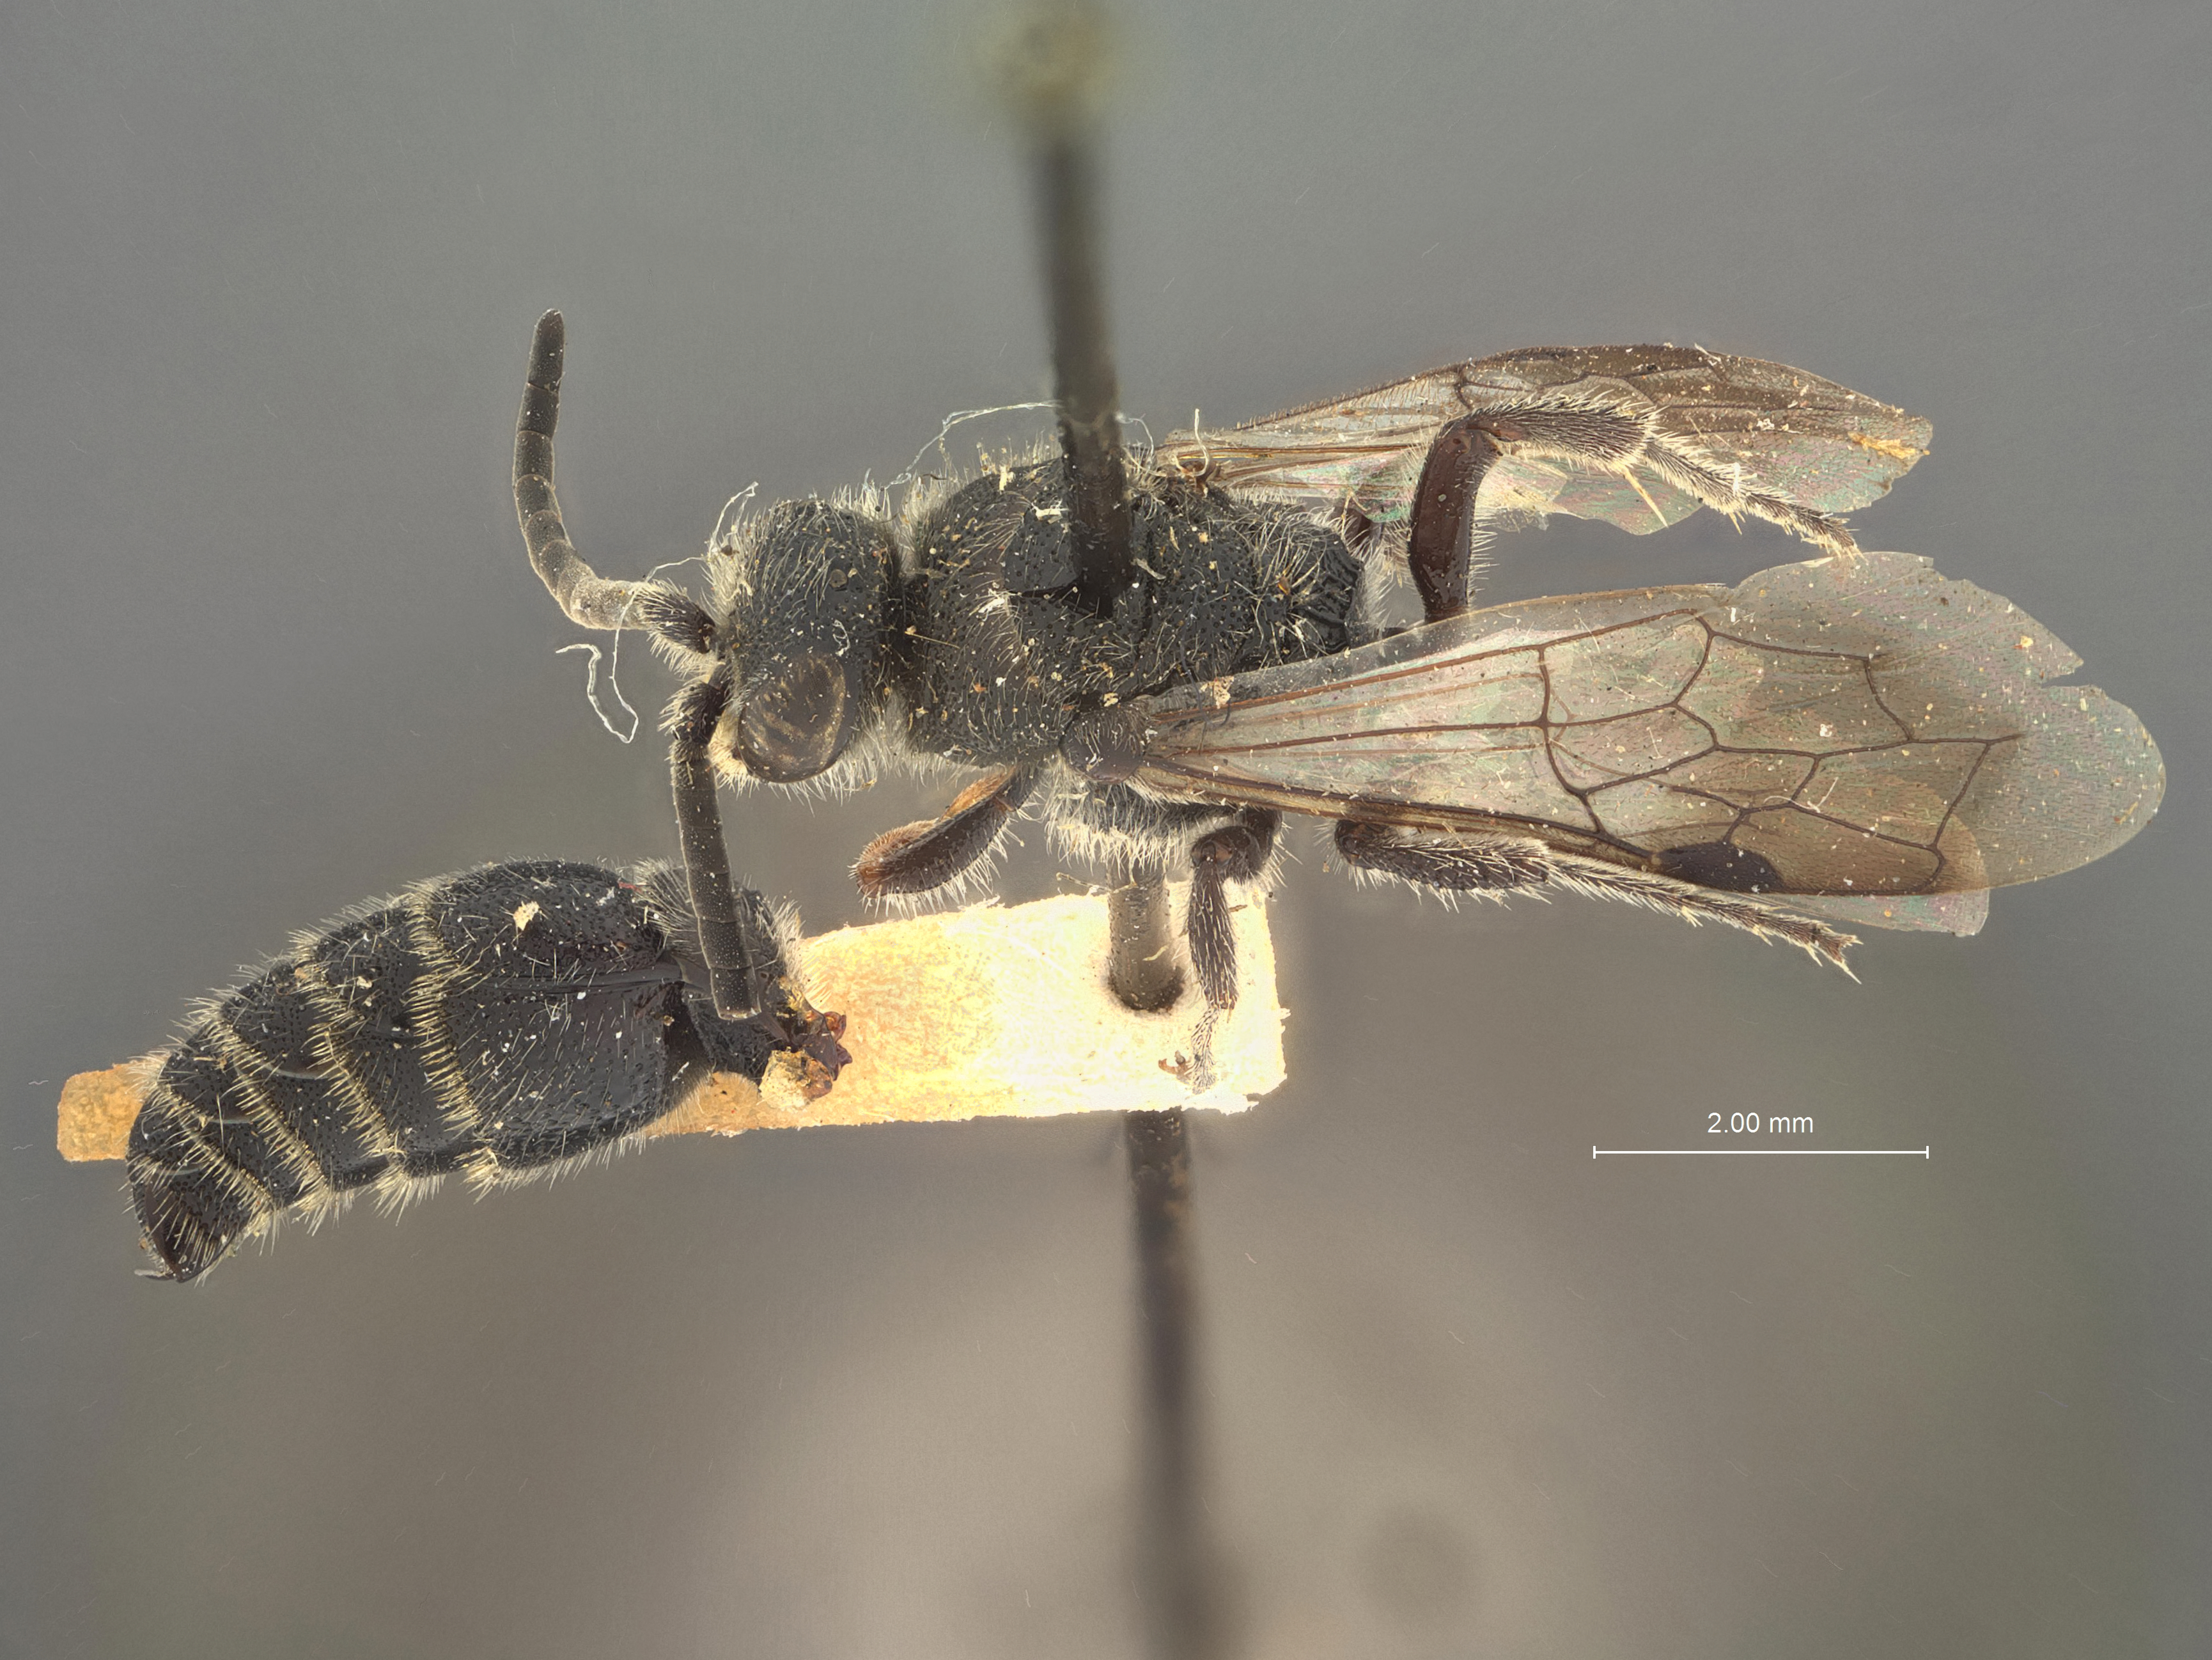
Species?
Paratiphia algonquina
